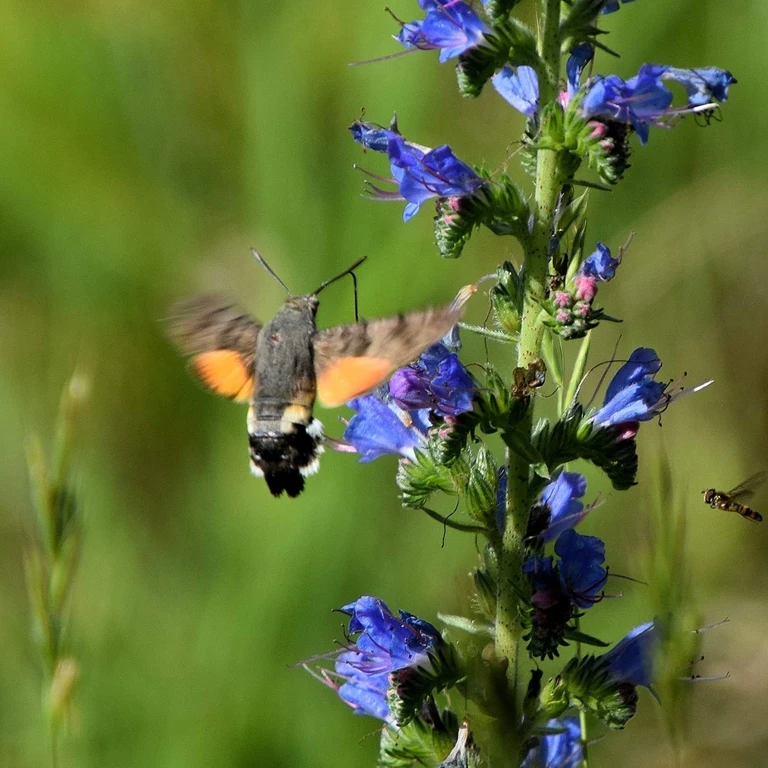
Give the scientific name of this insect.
Macroglossum stellatarum
